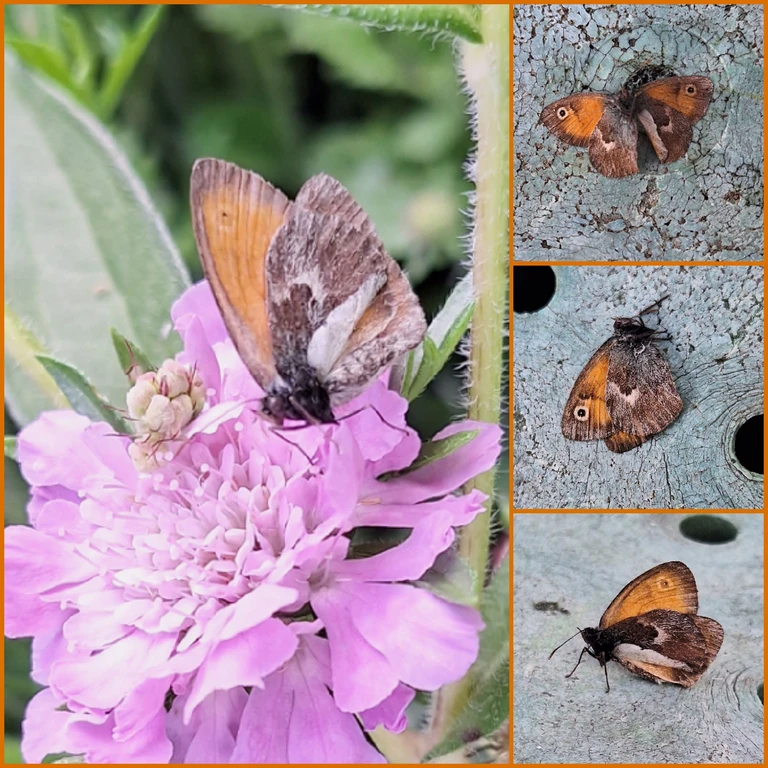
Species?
Coenonympha pamphilus
